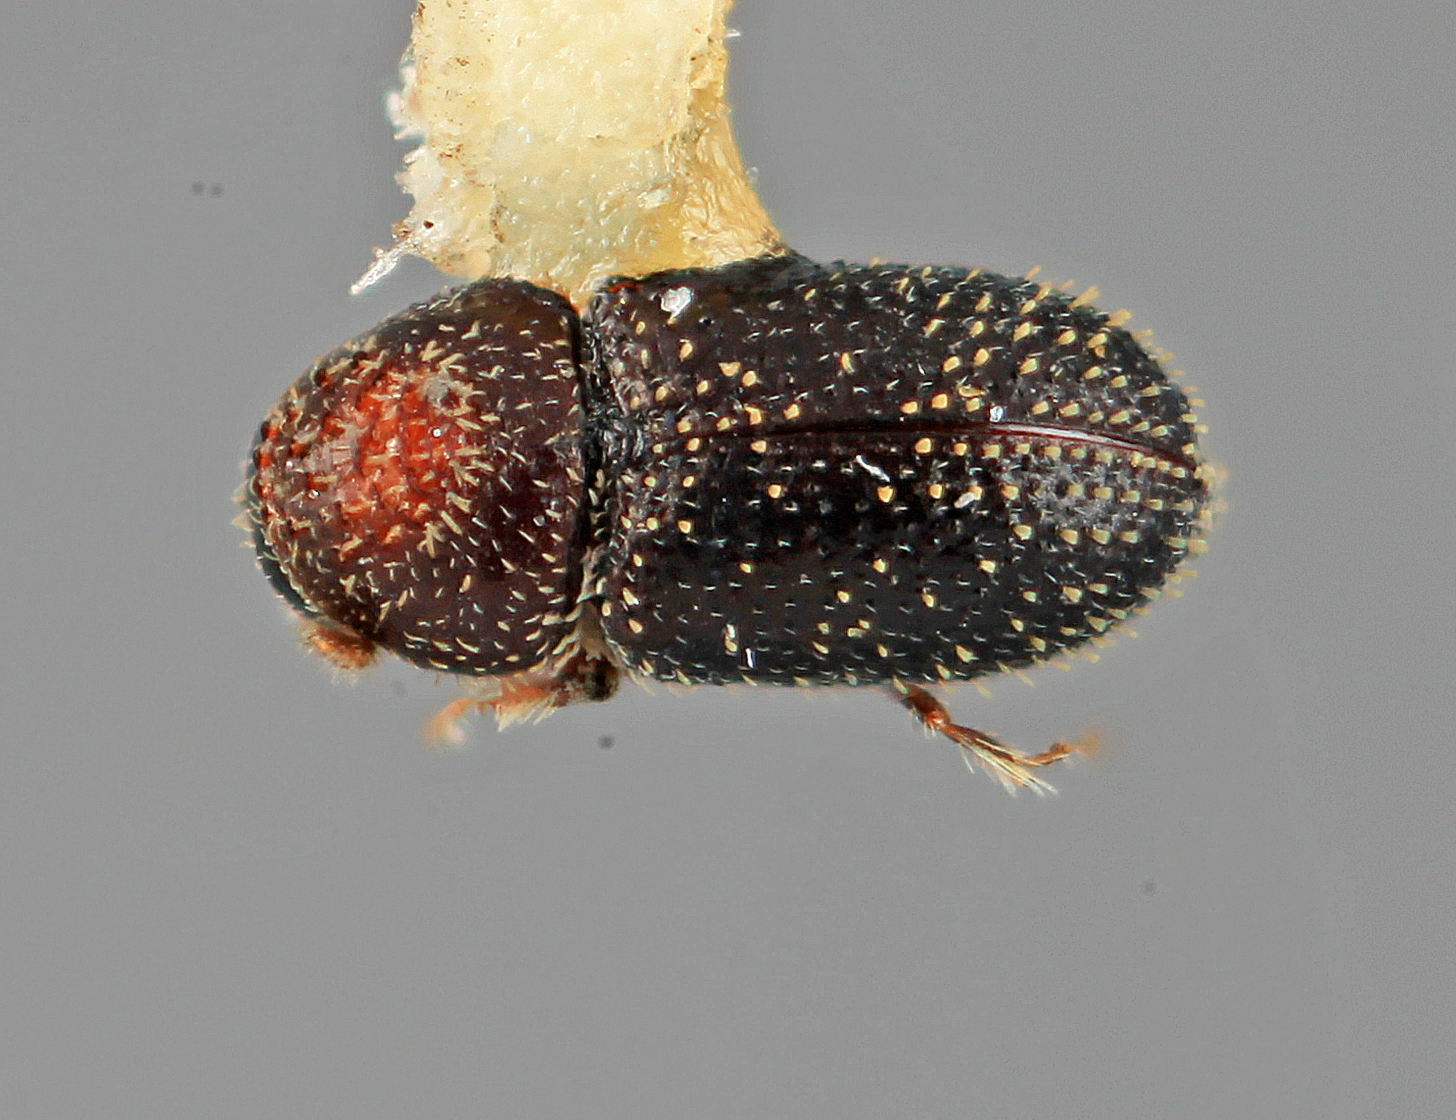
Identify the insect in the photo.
Pseudothysanoes coracinus
